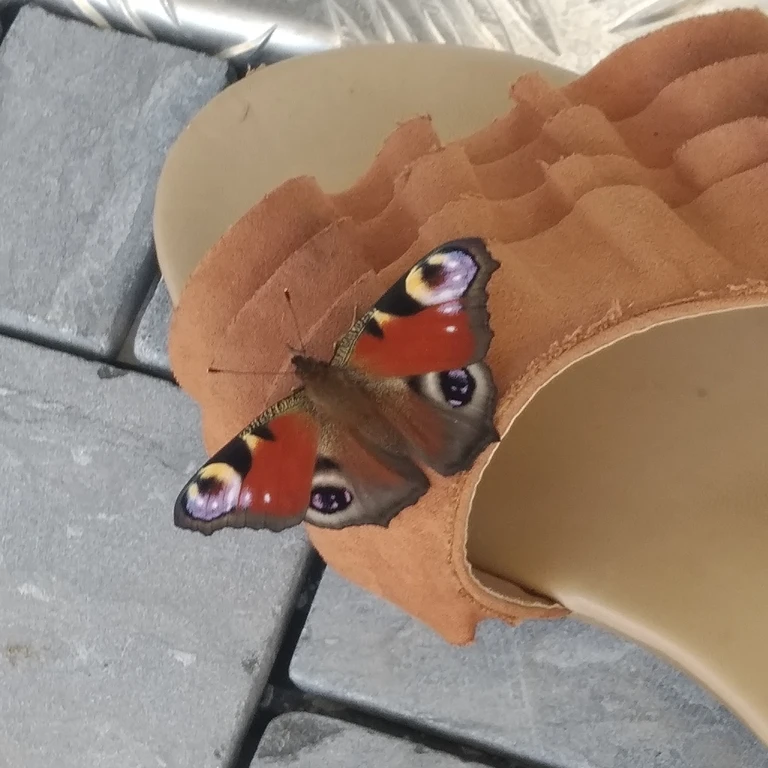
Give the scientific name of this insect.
Aglais io
